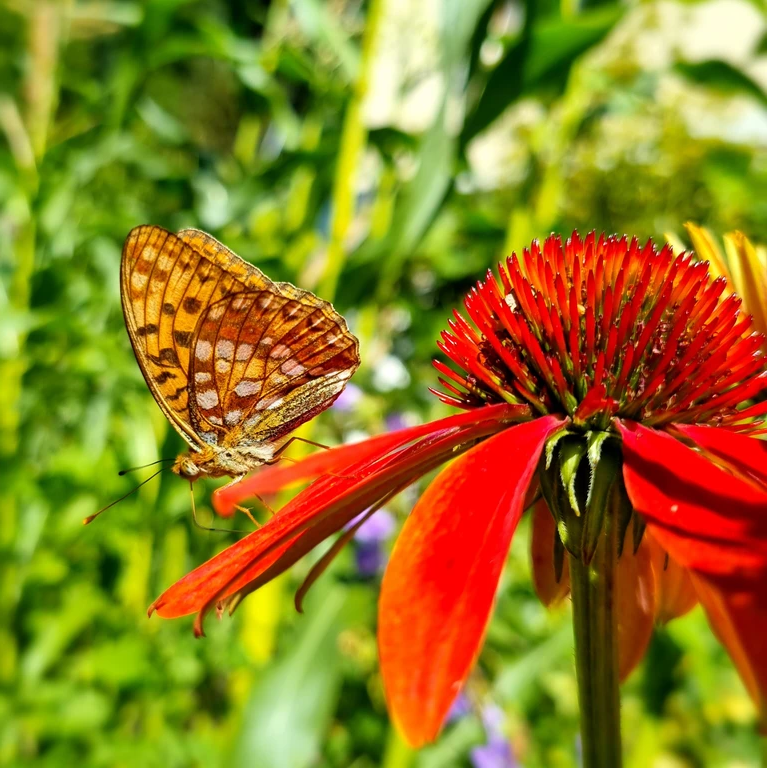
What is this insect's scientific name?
Fabriciana adippe
